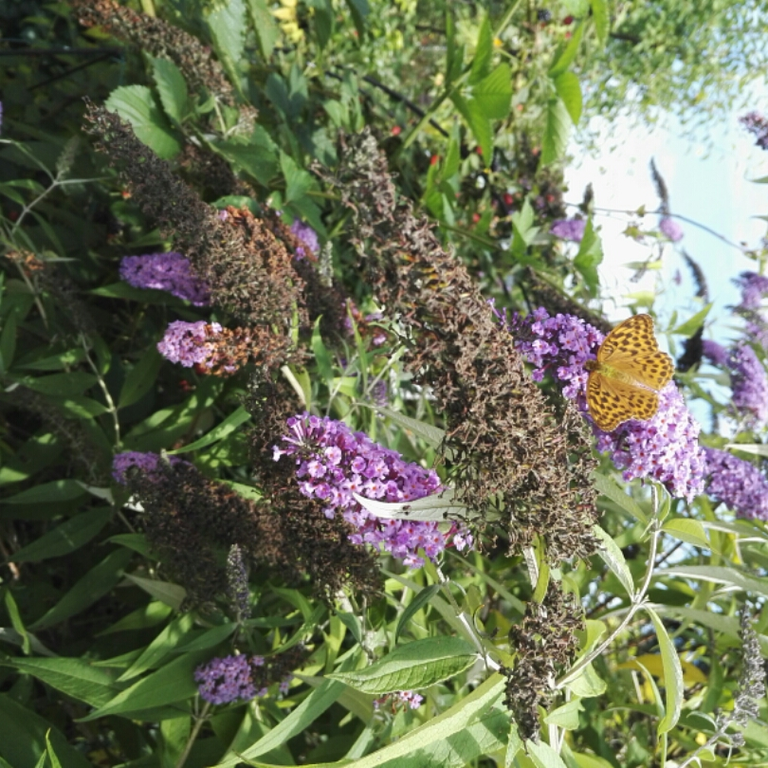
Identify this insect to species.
Argynnis paphia
